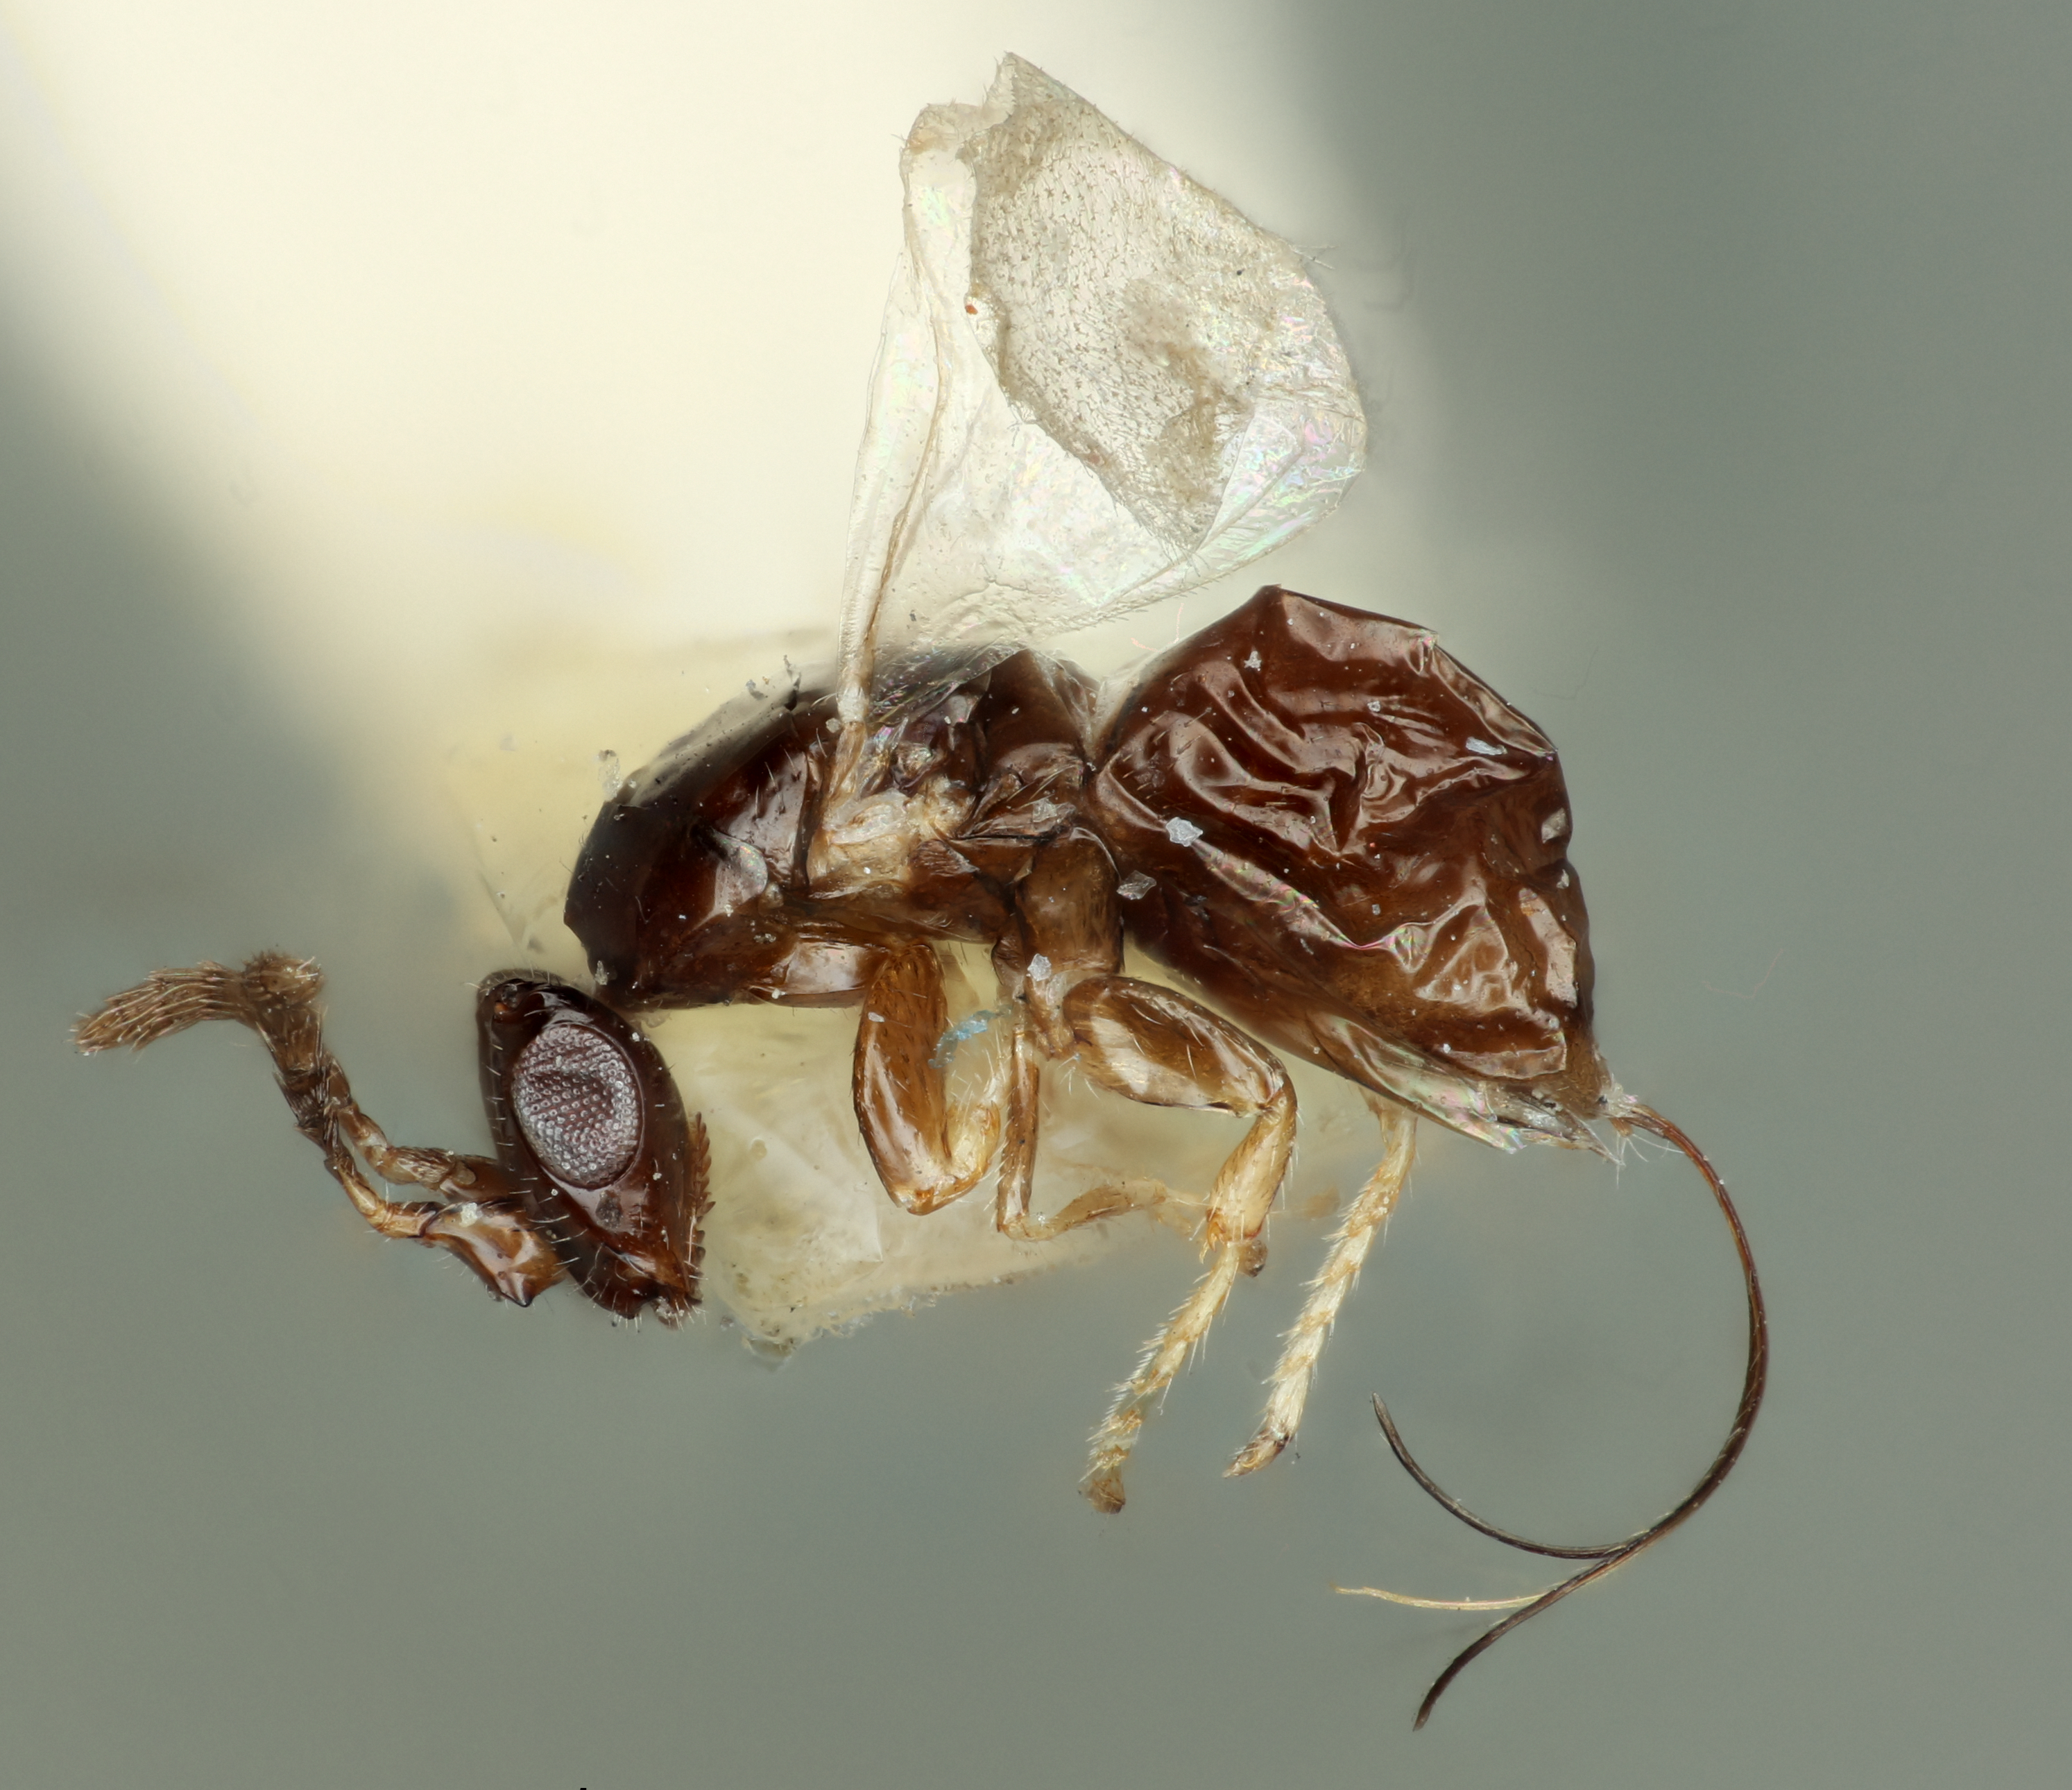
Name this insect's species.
Eisenia mexicana
